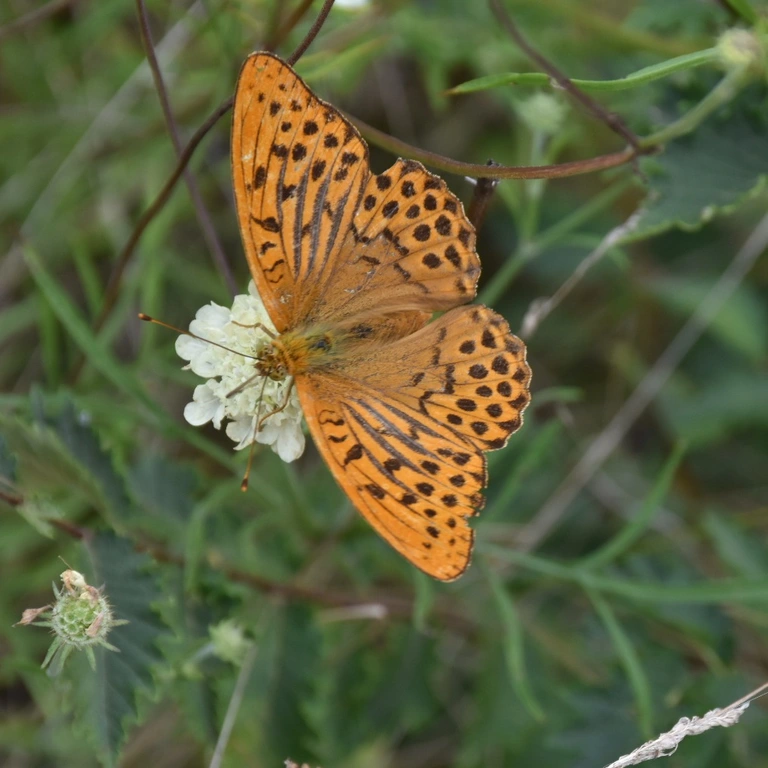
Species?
Argynnis paphia
